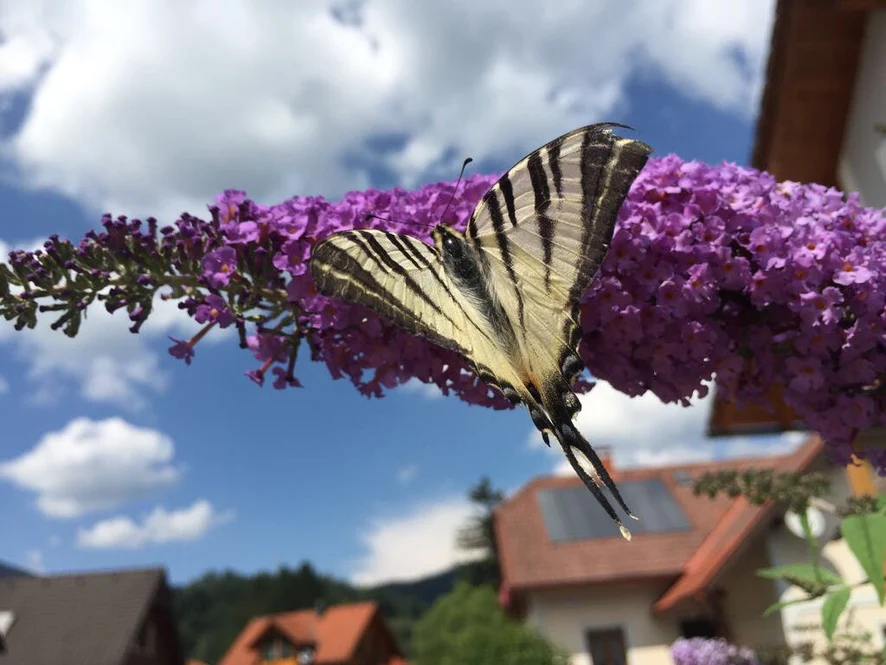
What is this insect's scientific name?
Iphiclides podalirius
